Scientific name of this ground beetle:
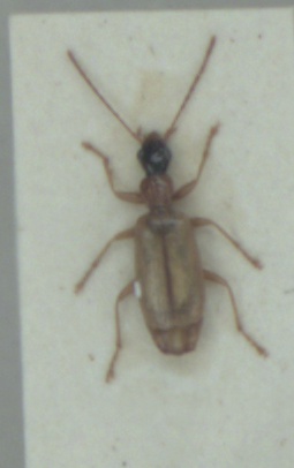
Demetrias atricapillus
